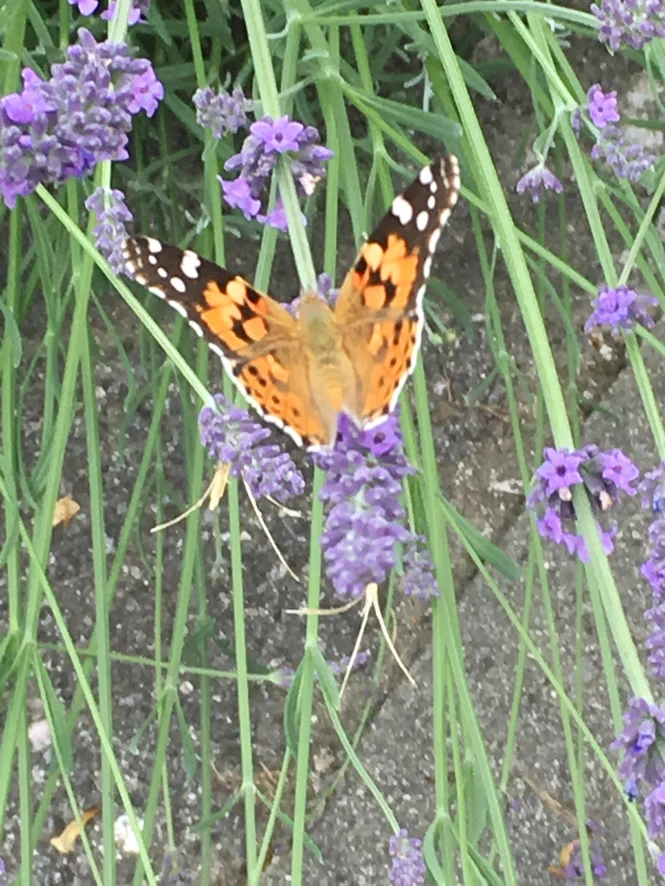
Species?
Vanessa cardui
